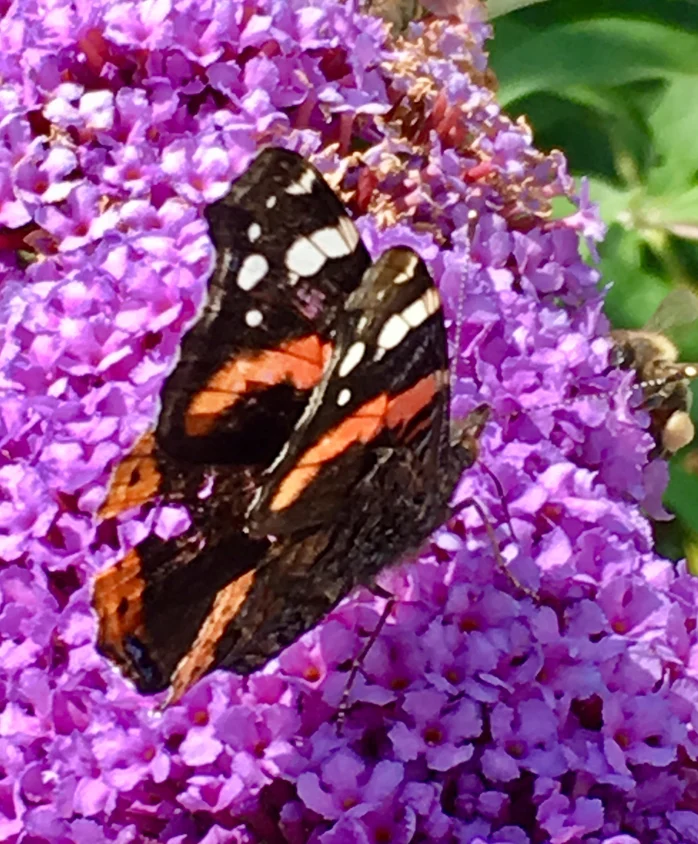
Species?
Vanessa atalanta
